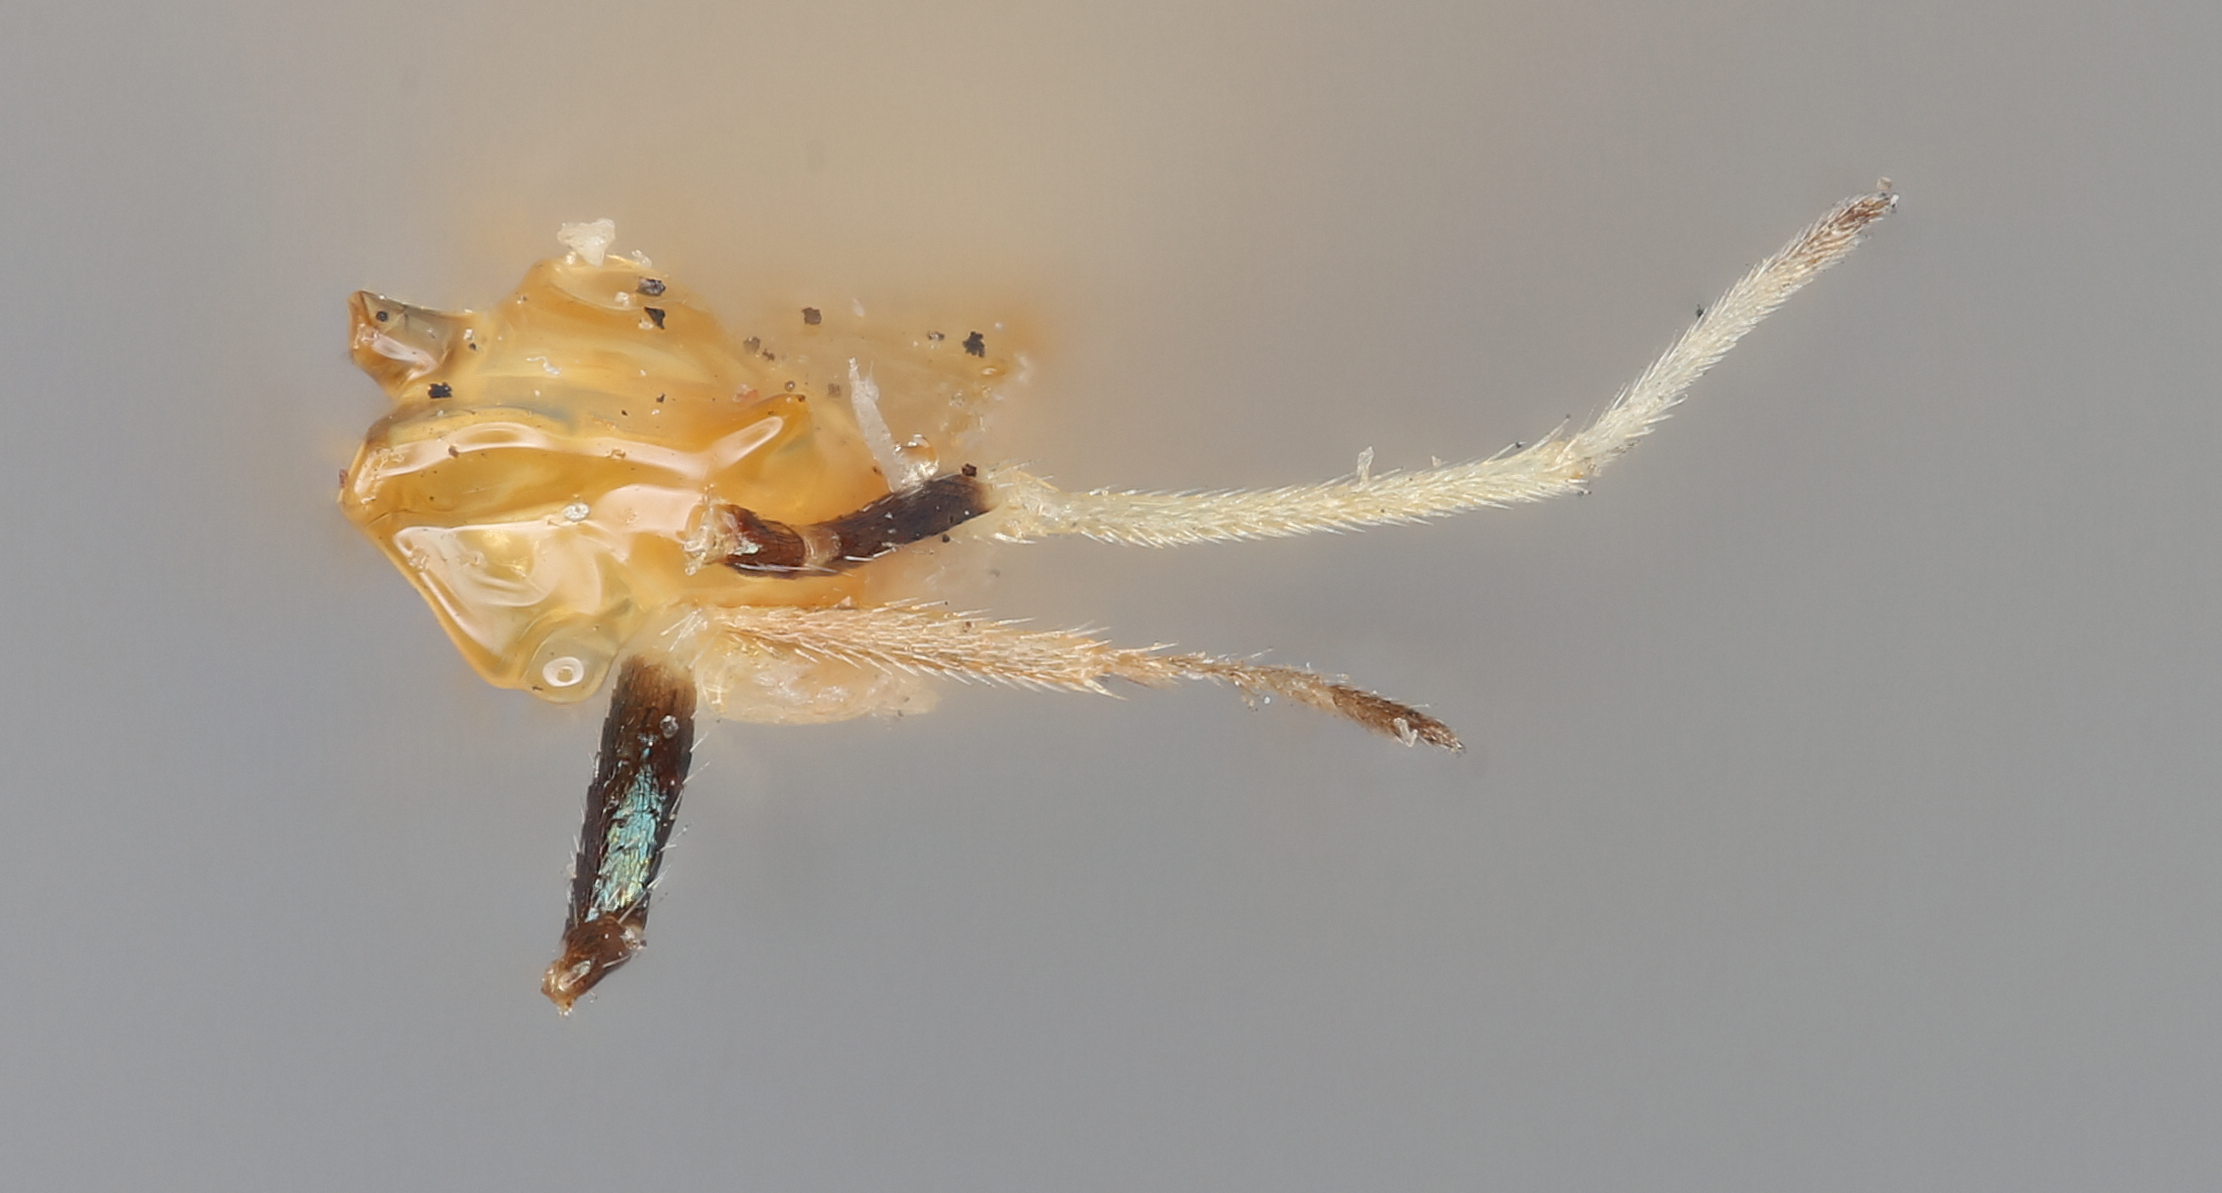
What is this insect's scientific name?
Tetrastichus dolosus
